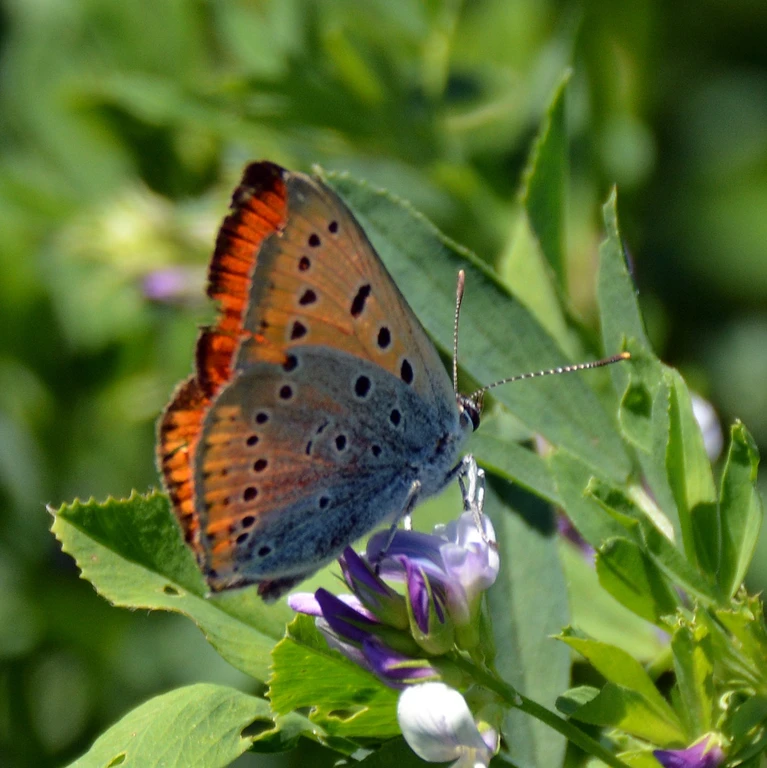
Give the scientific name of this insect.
Lycaena dispar
